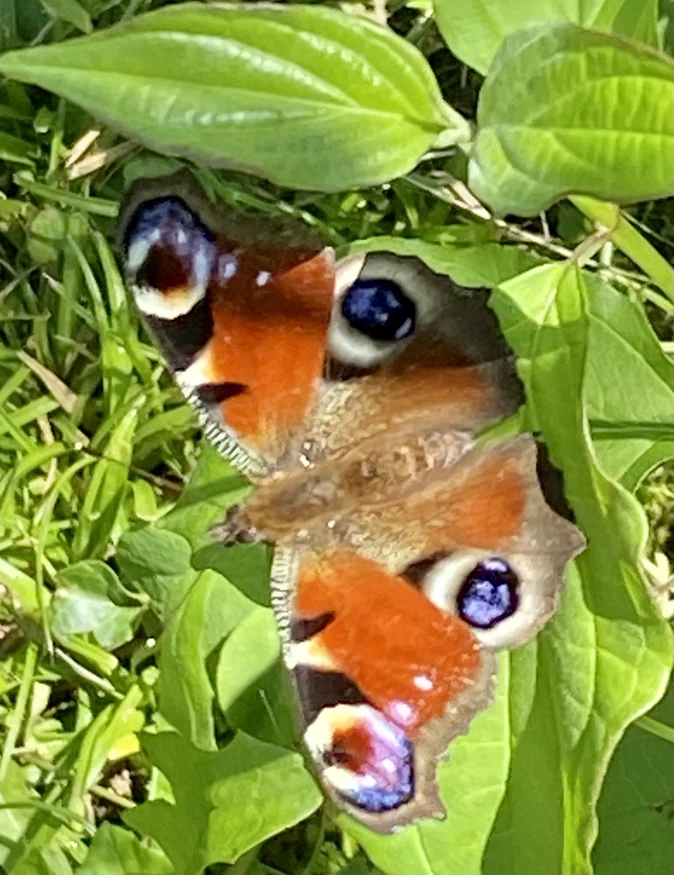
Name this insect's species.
Aglais io
